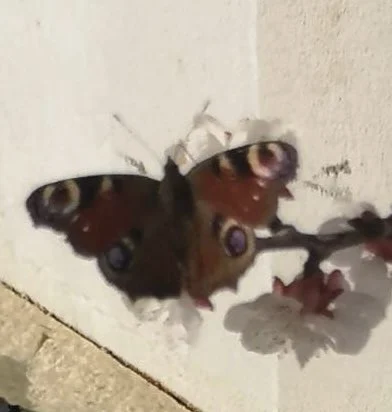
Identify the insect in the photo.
Aglais io
